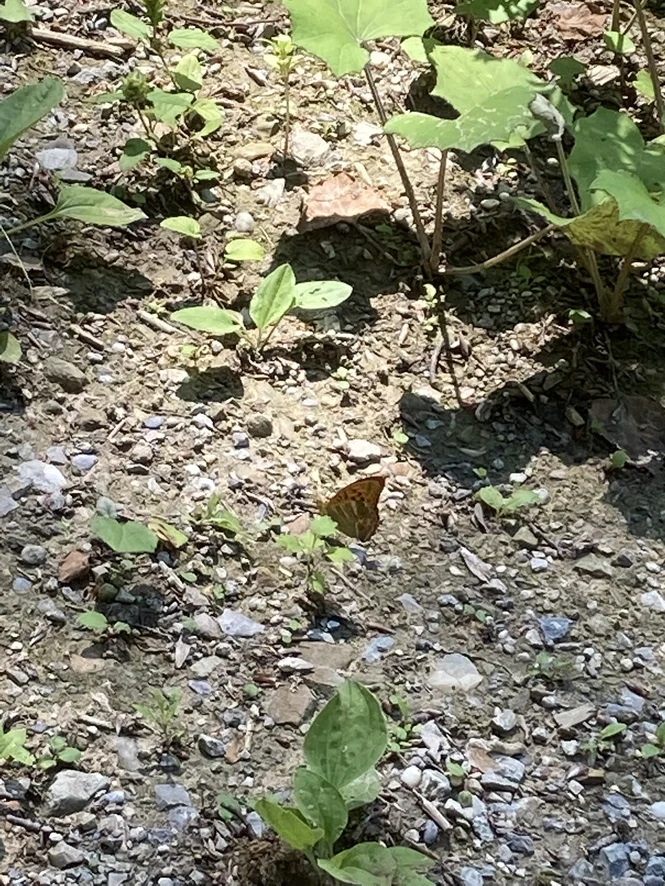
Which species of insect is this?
Argynnis paphia
